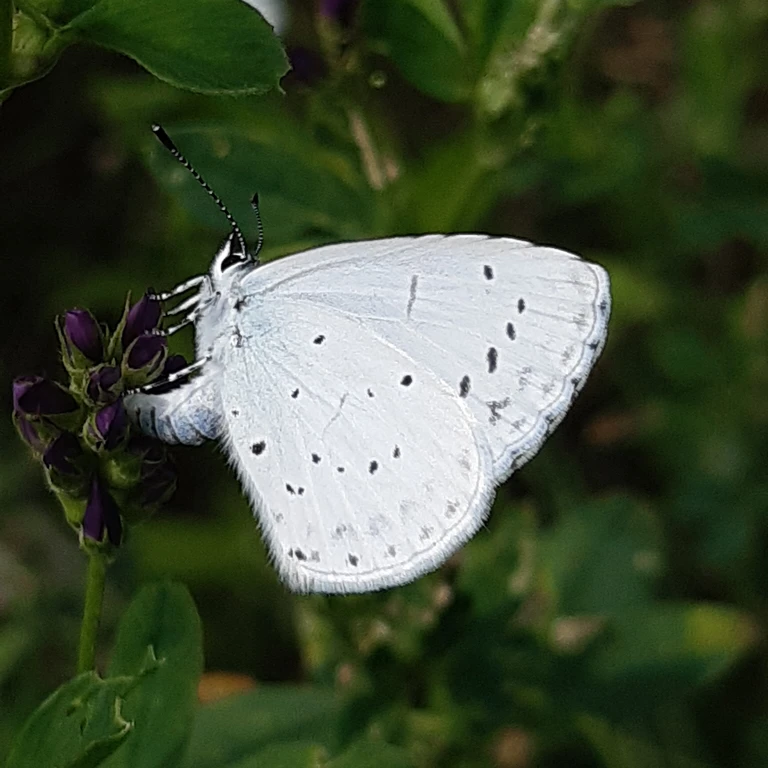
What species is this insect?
Celastrina argiolus
